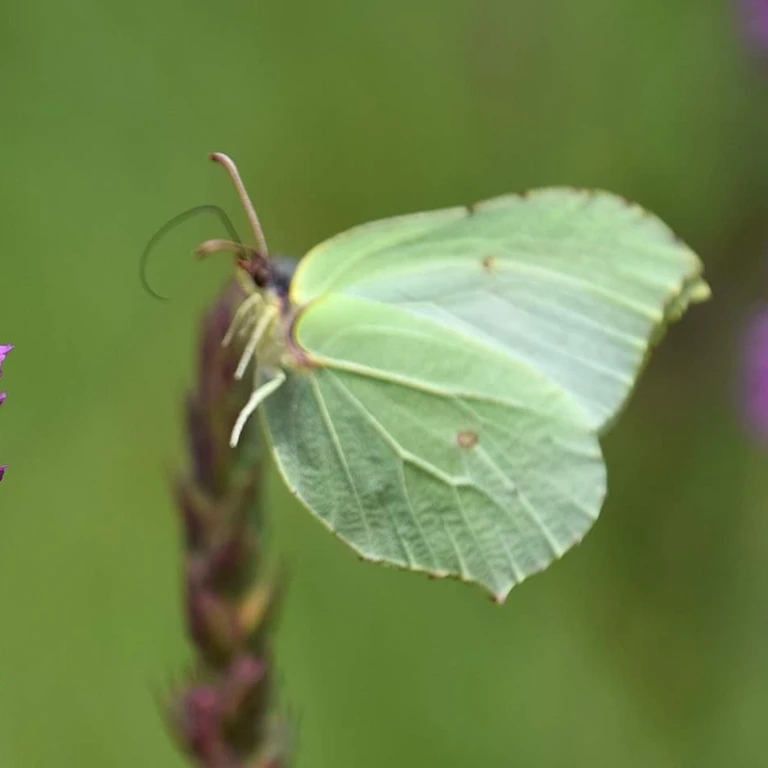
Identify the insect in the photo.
Gonepteryx rhamni
